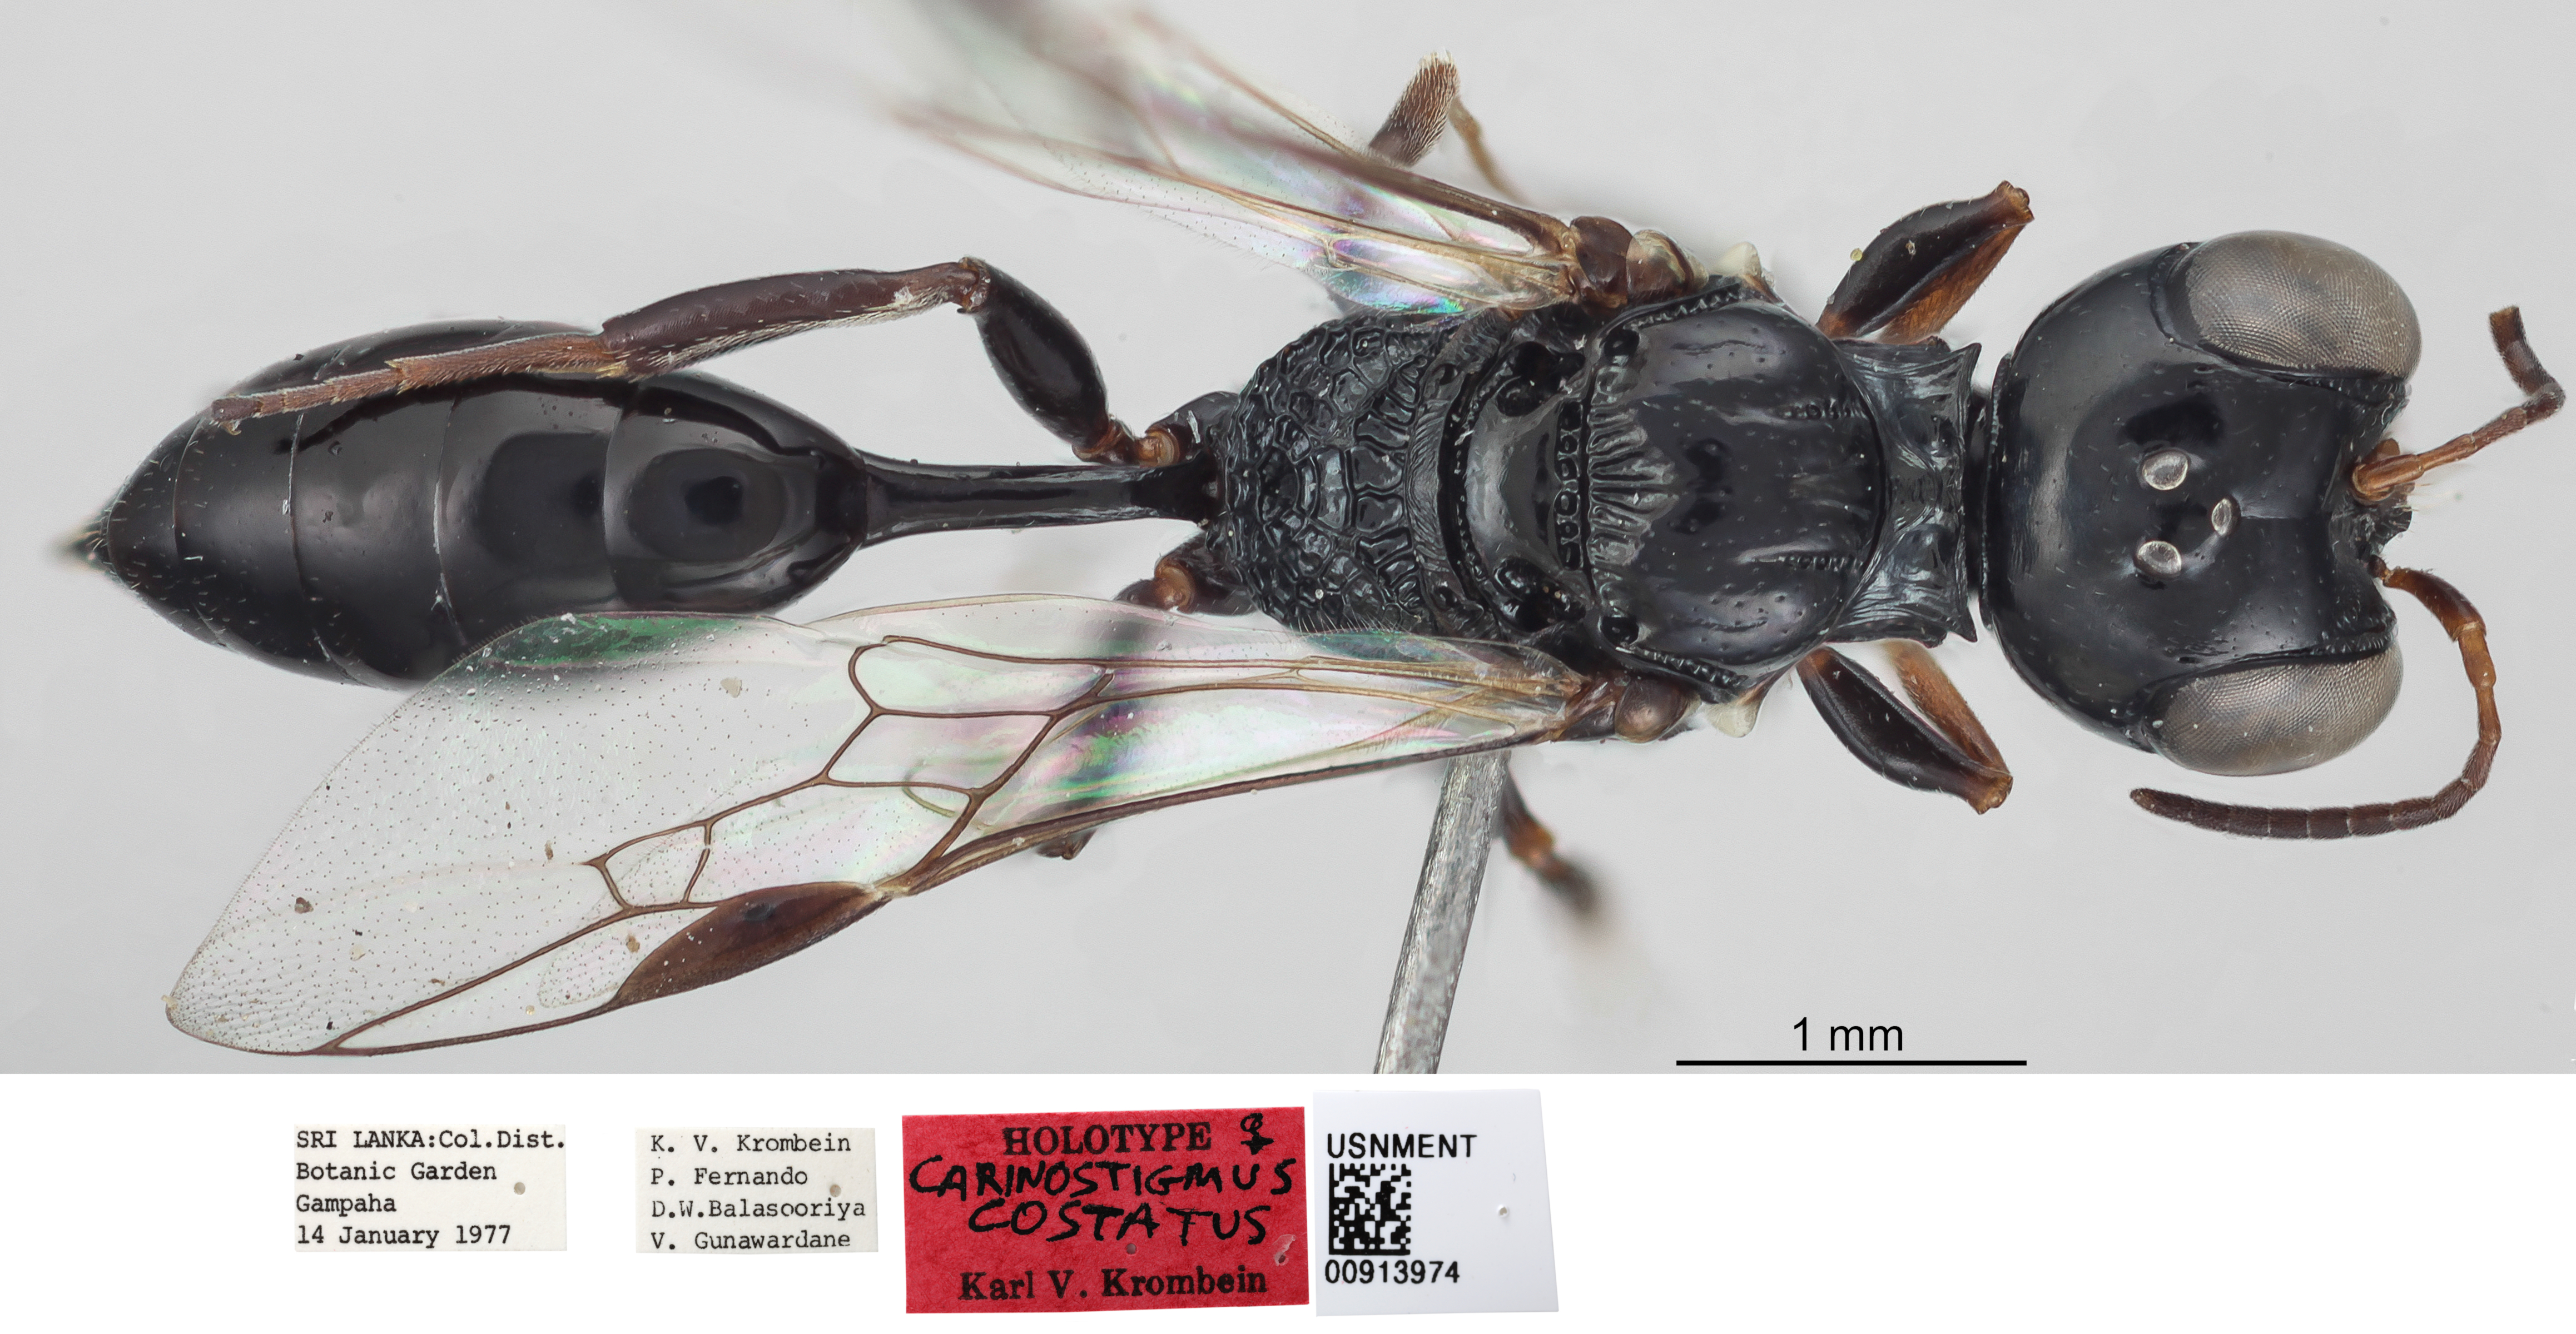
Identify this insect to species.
Carinostigmus costatus
